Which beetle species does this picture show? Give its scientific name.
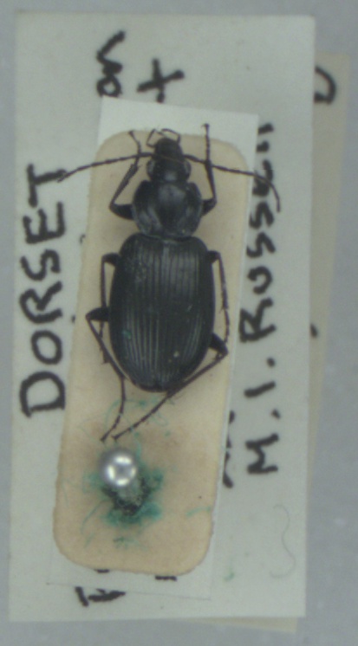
Agonum emarginatum
